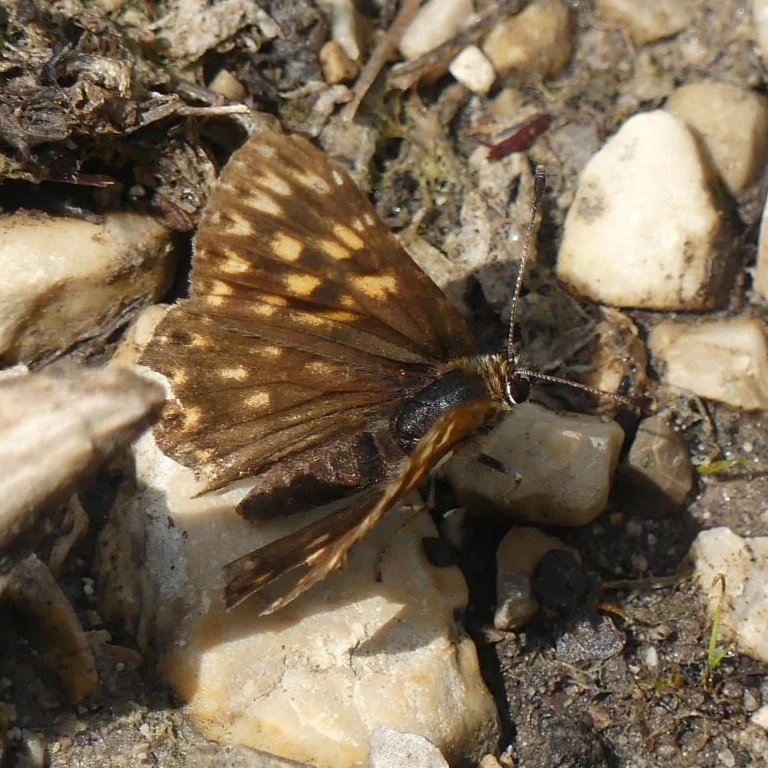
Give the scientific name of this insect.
Hamearis lucina
